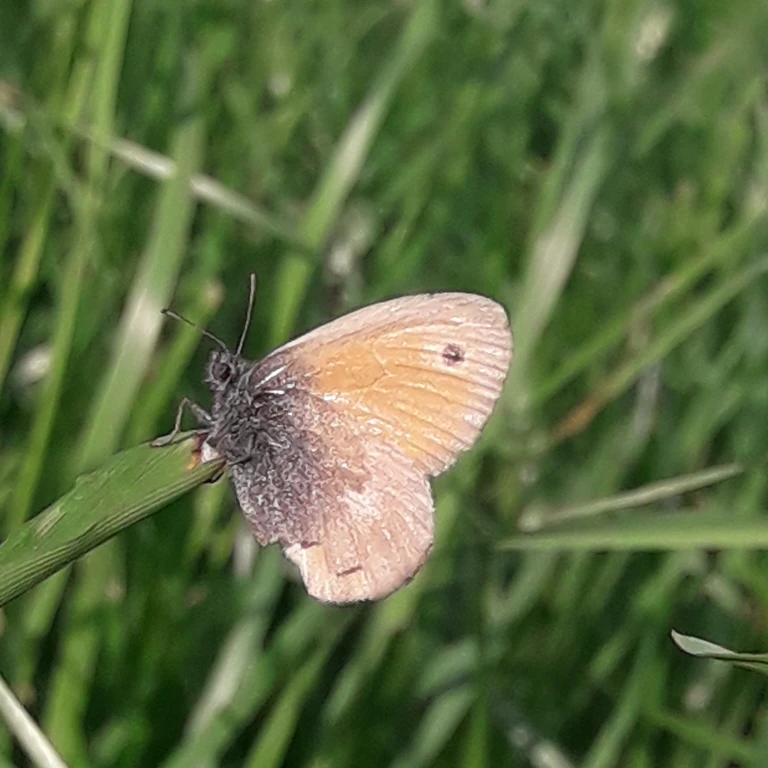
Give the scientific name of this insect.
Coenonympha pamphilus
